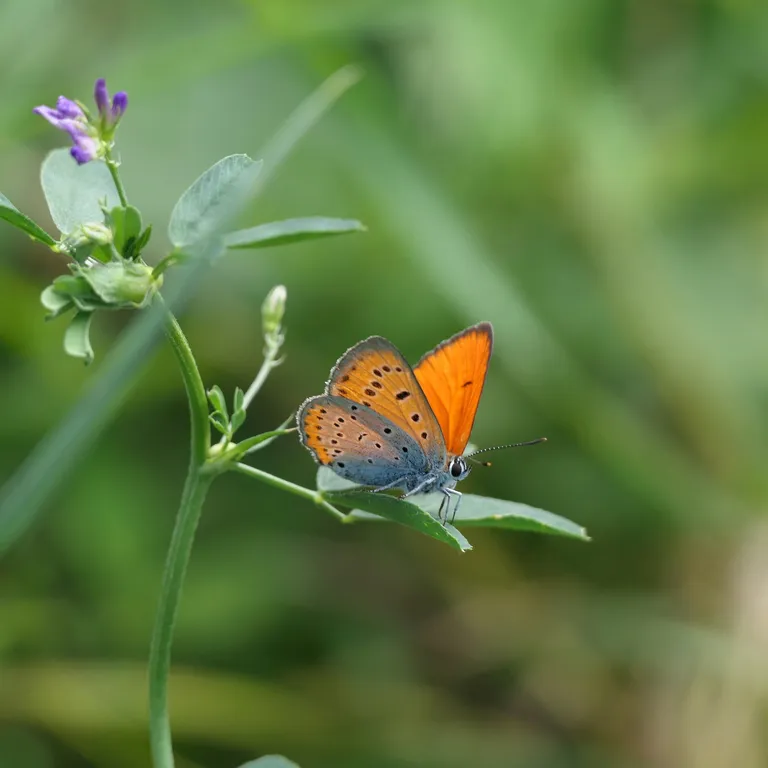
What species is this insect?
Lycaena dispar
